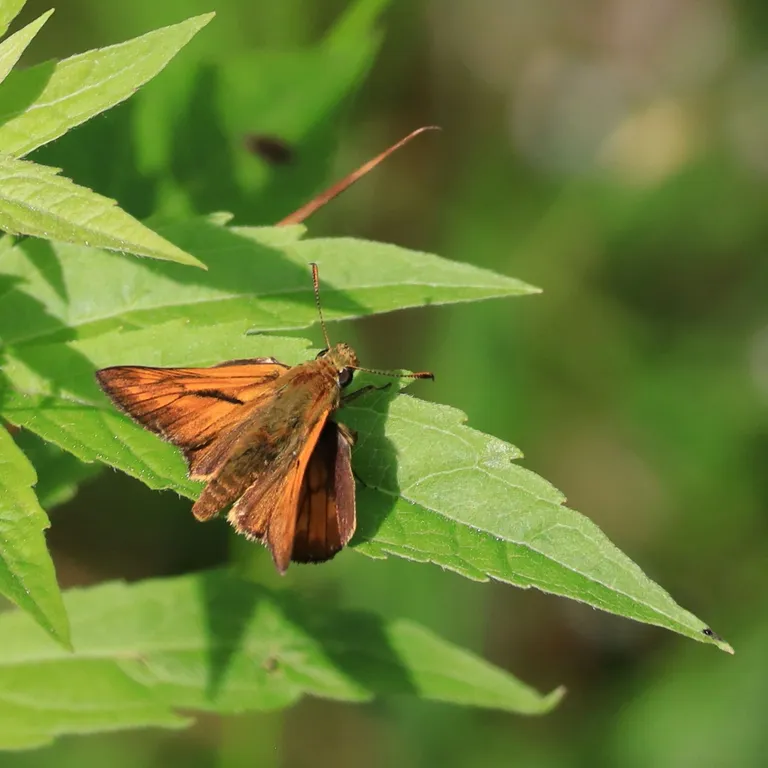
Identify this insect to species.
Ochlodes sylvanus (also Ochlodes venata)
